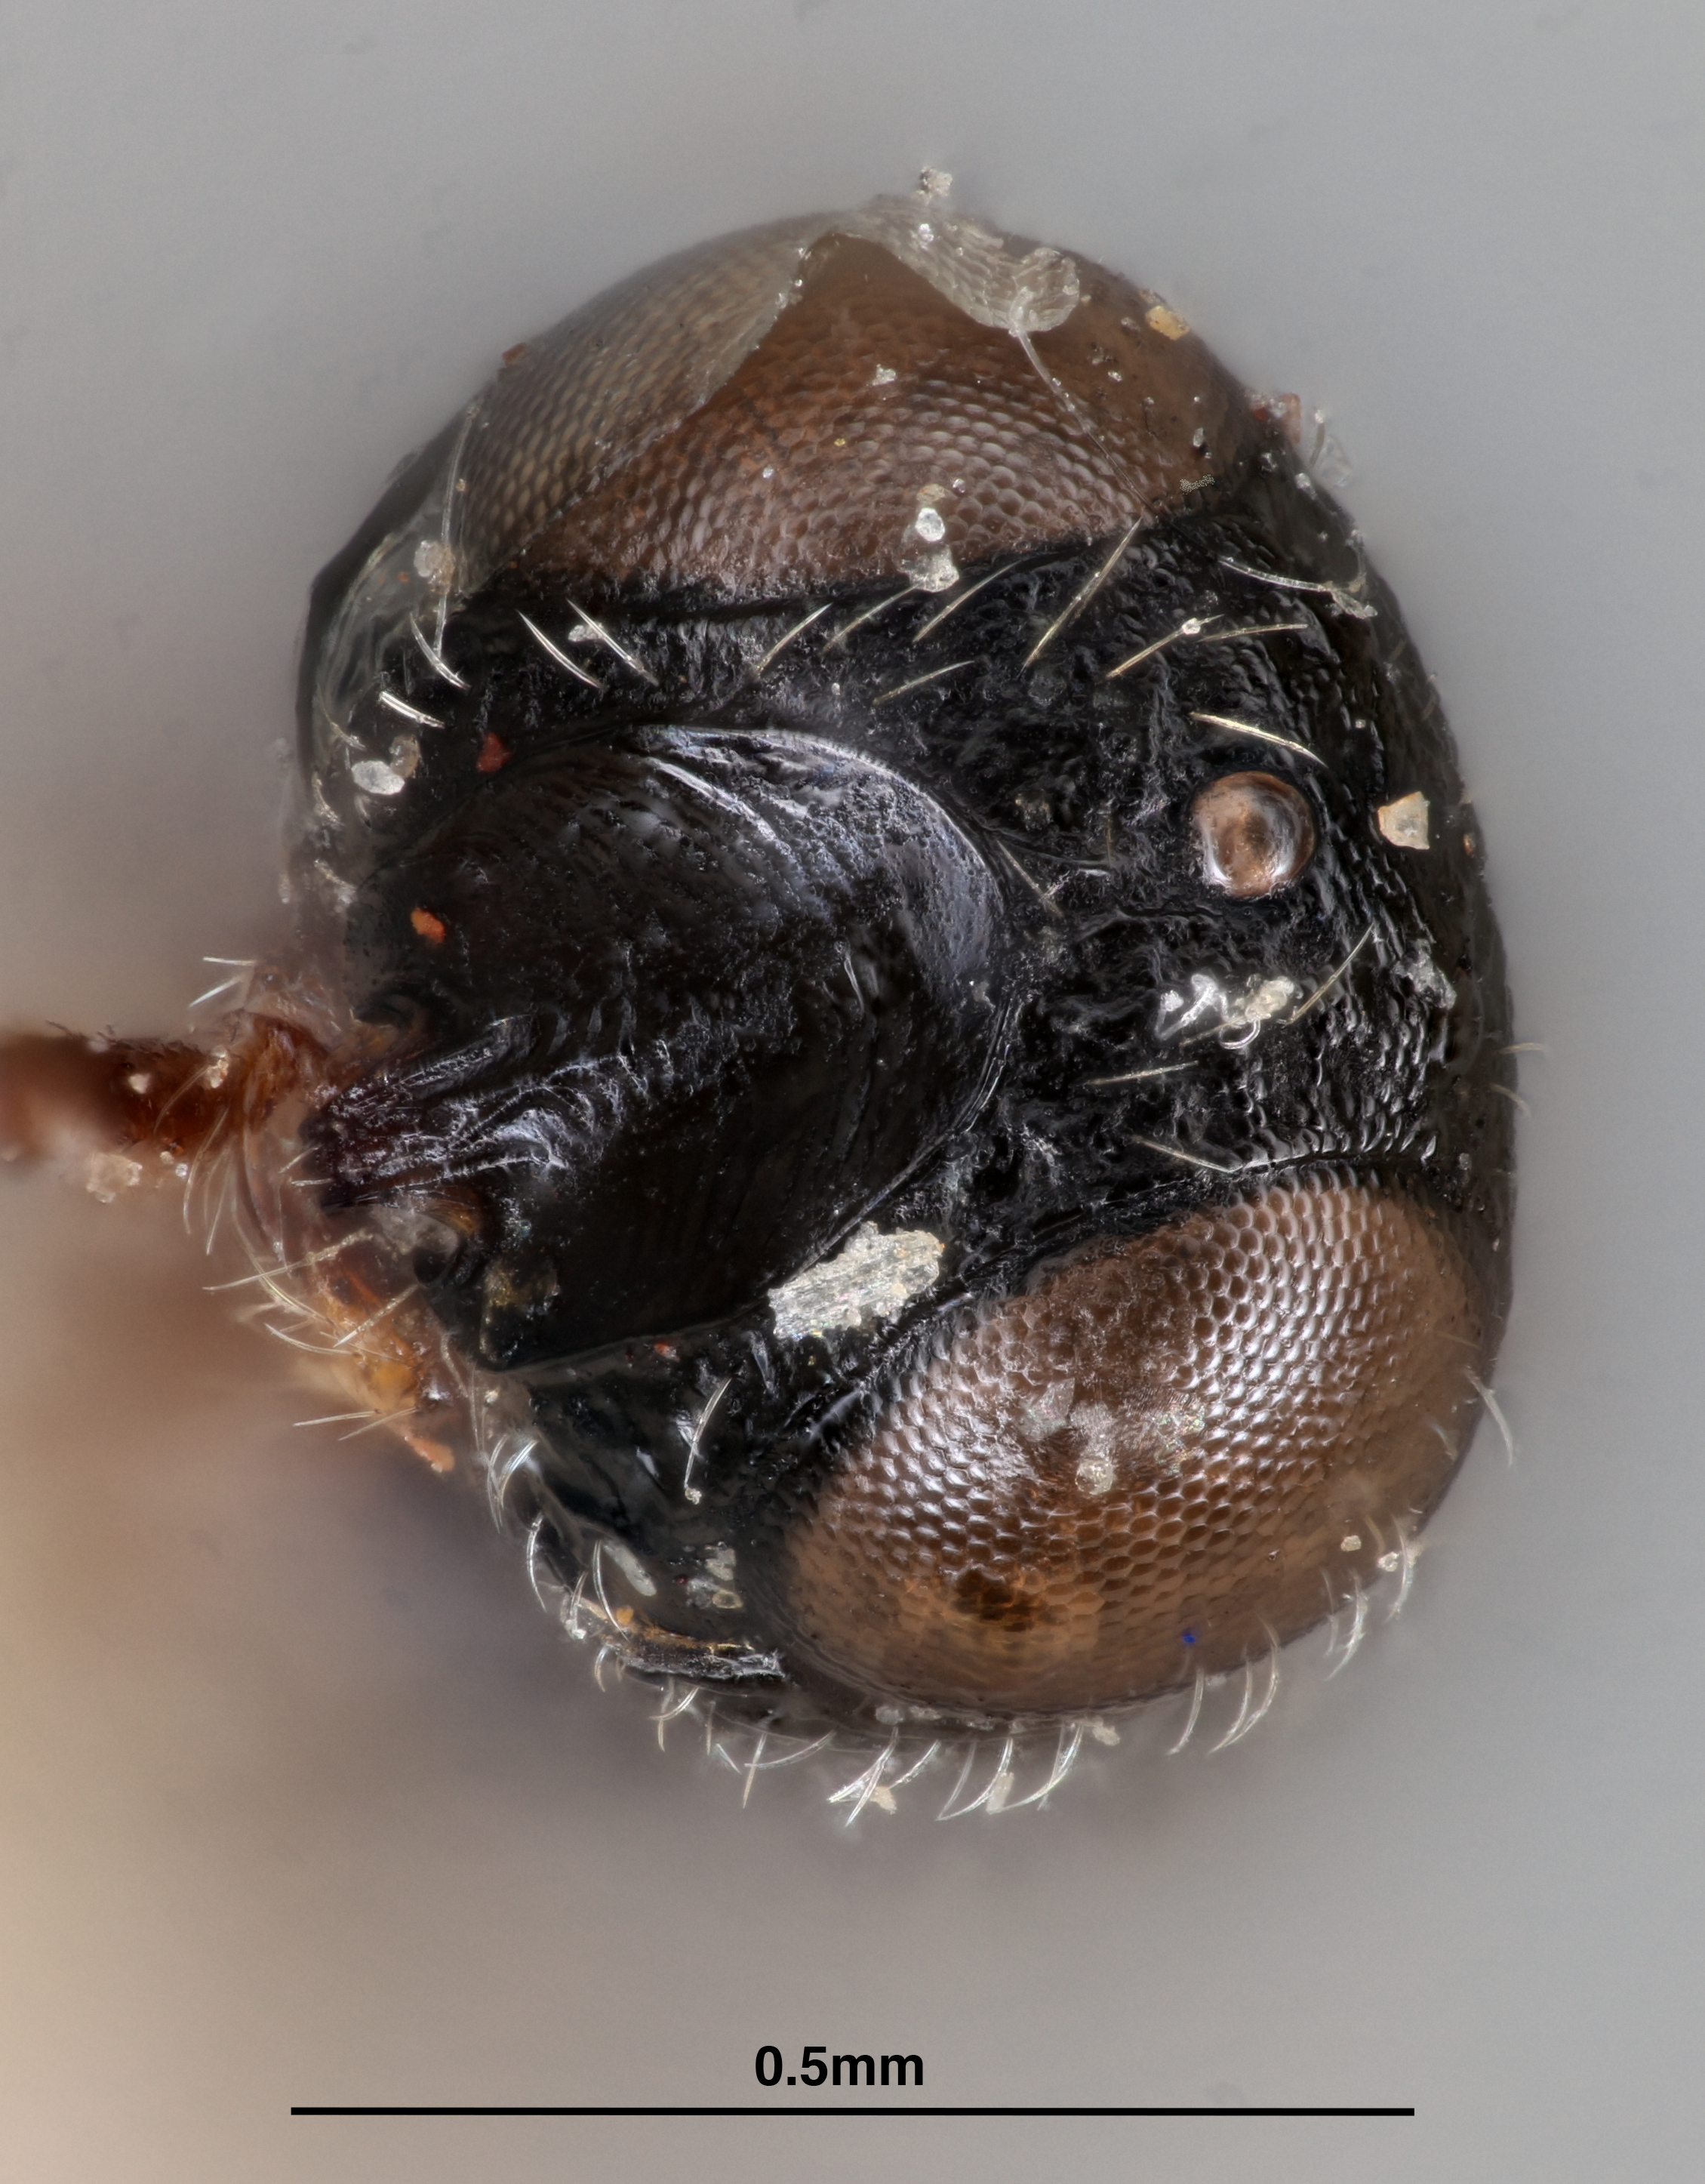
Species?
Baryconus bispinosus
